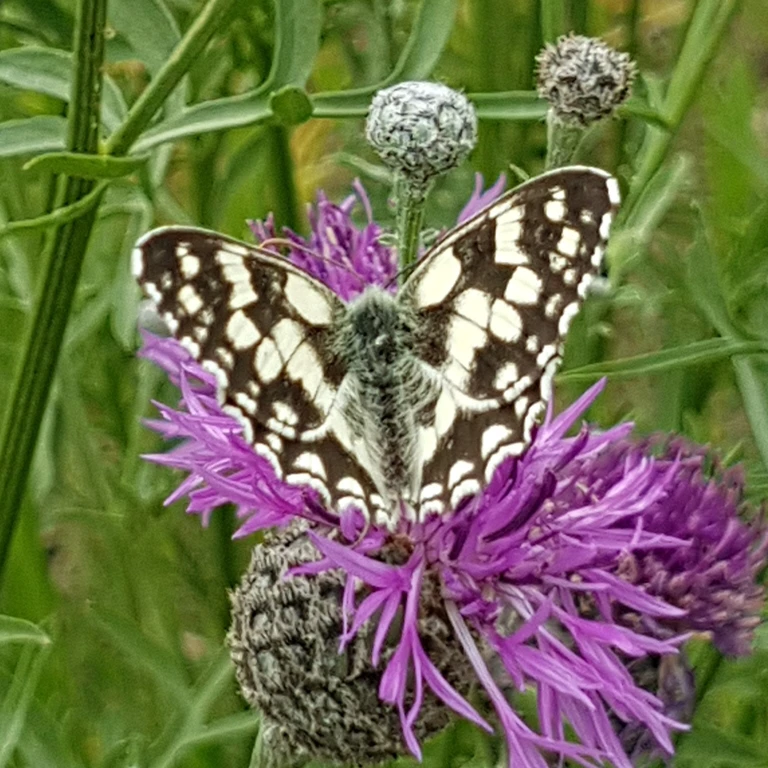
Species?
Melanargia galathea
